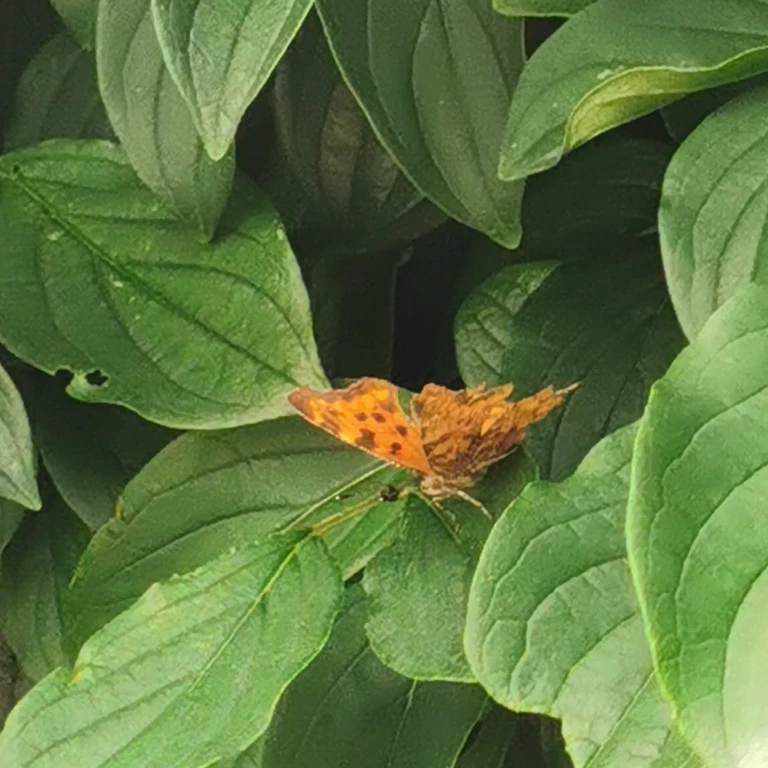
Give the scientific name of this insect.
Polygonia c-album
